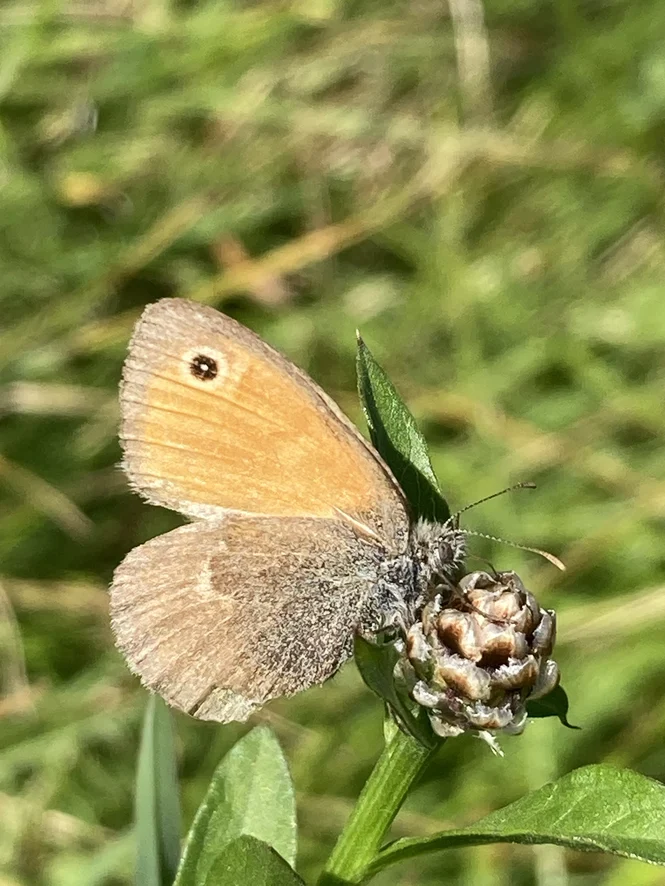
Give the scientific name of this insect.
Coenonympha pamphilus
